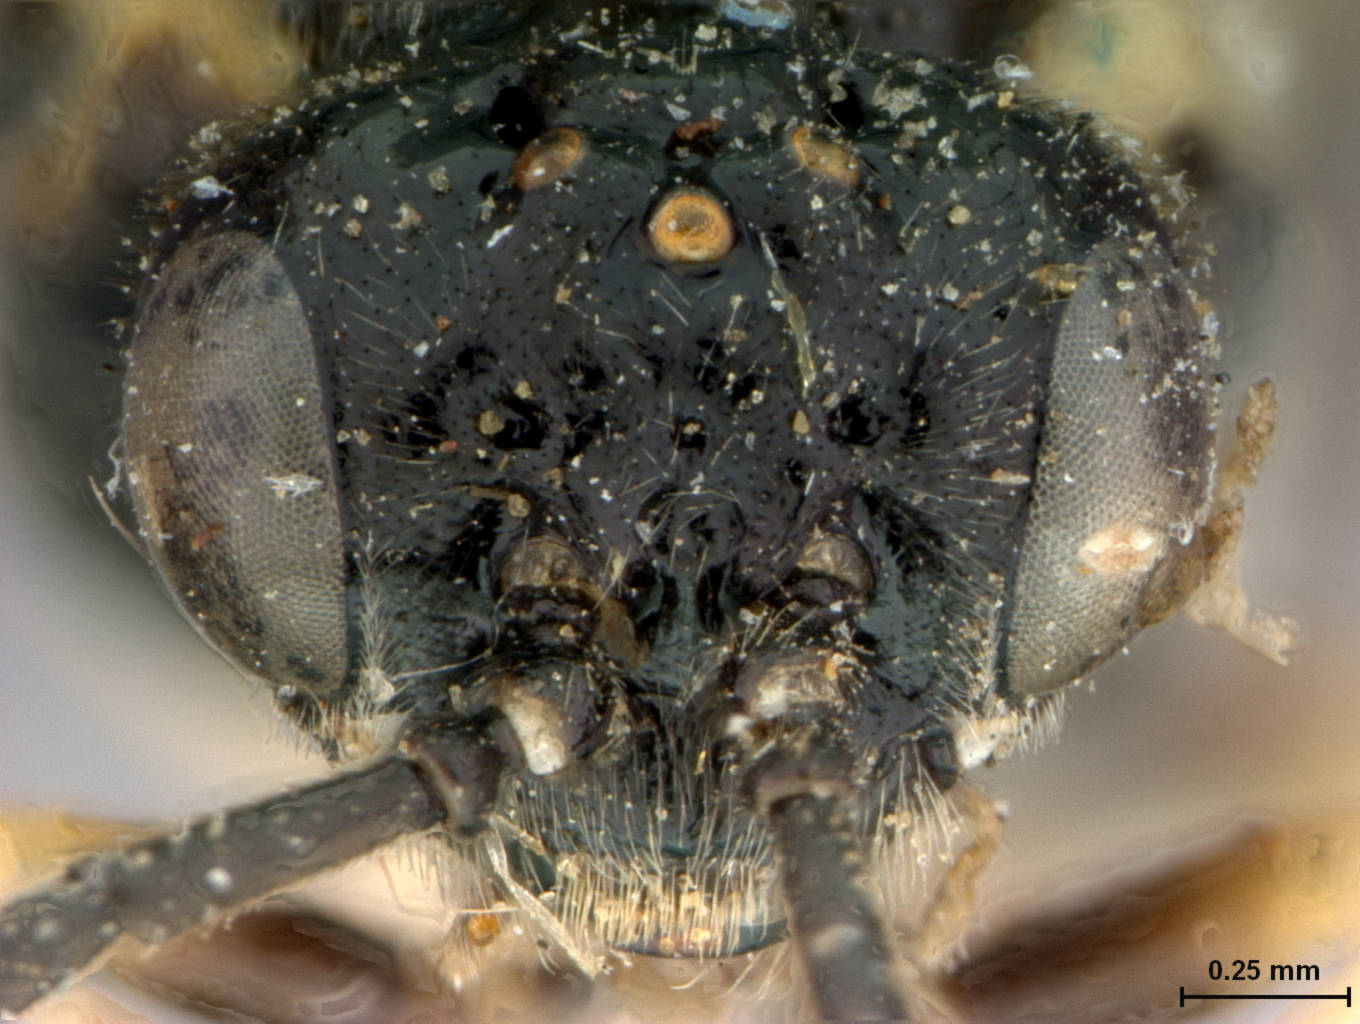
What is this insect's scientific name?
Blenocampa gillettei
